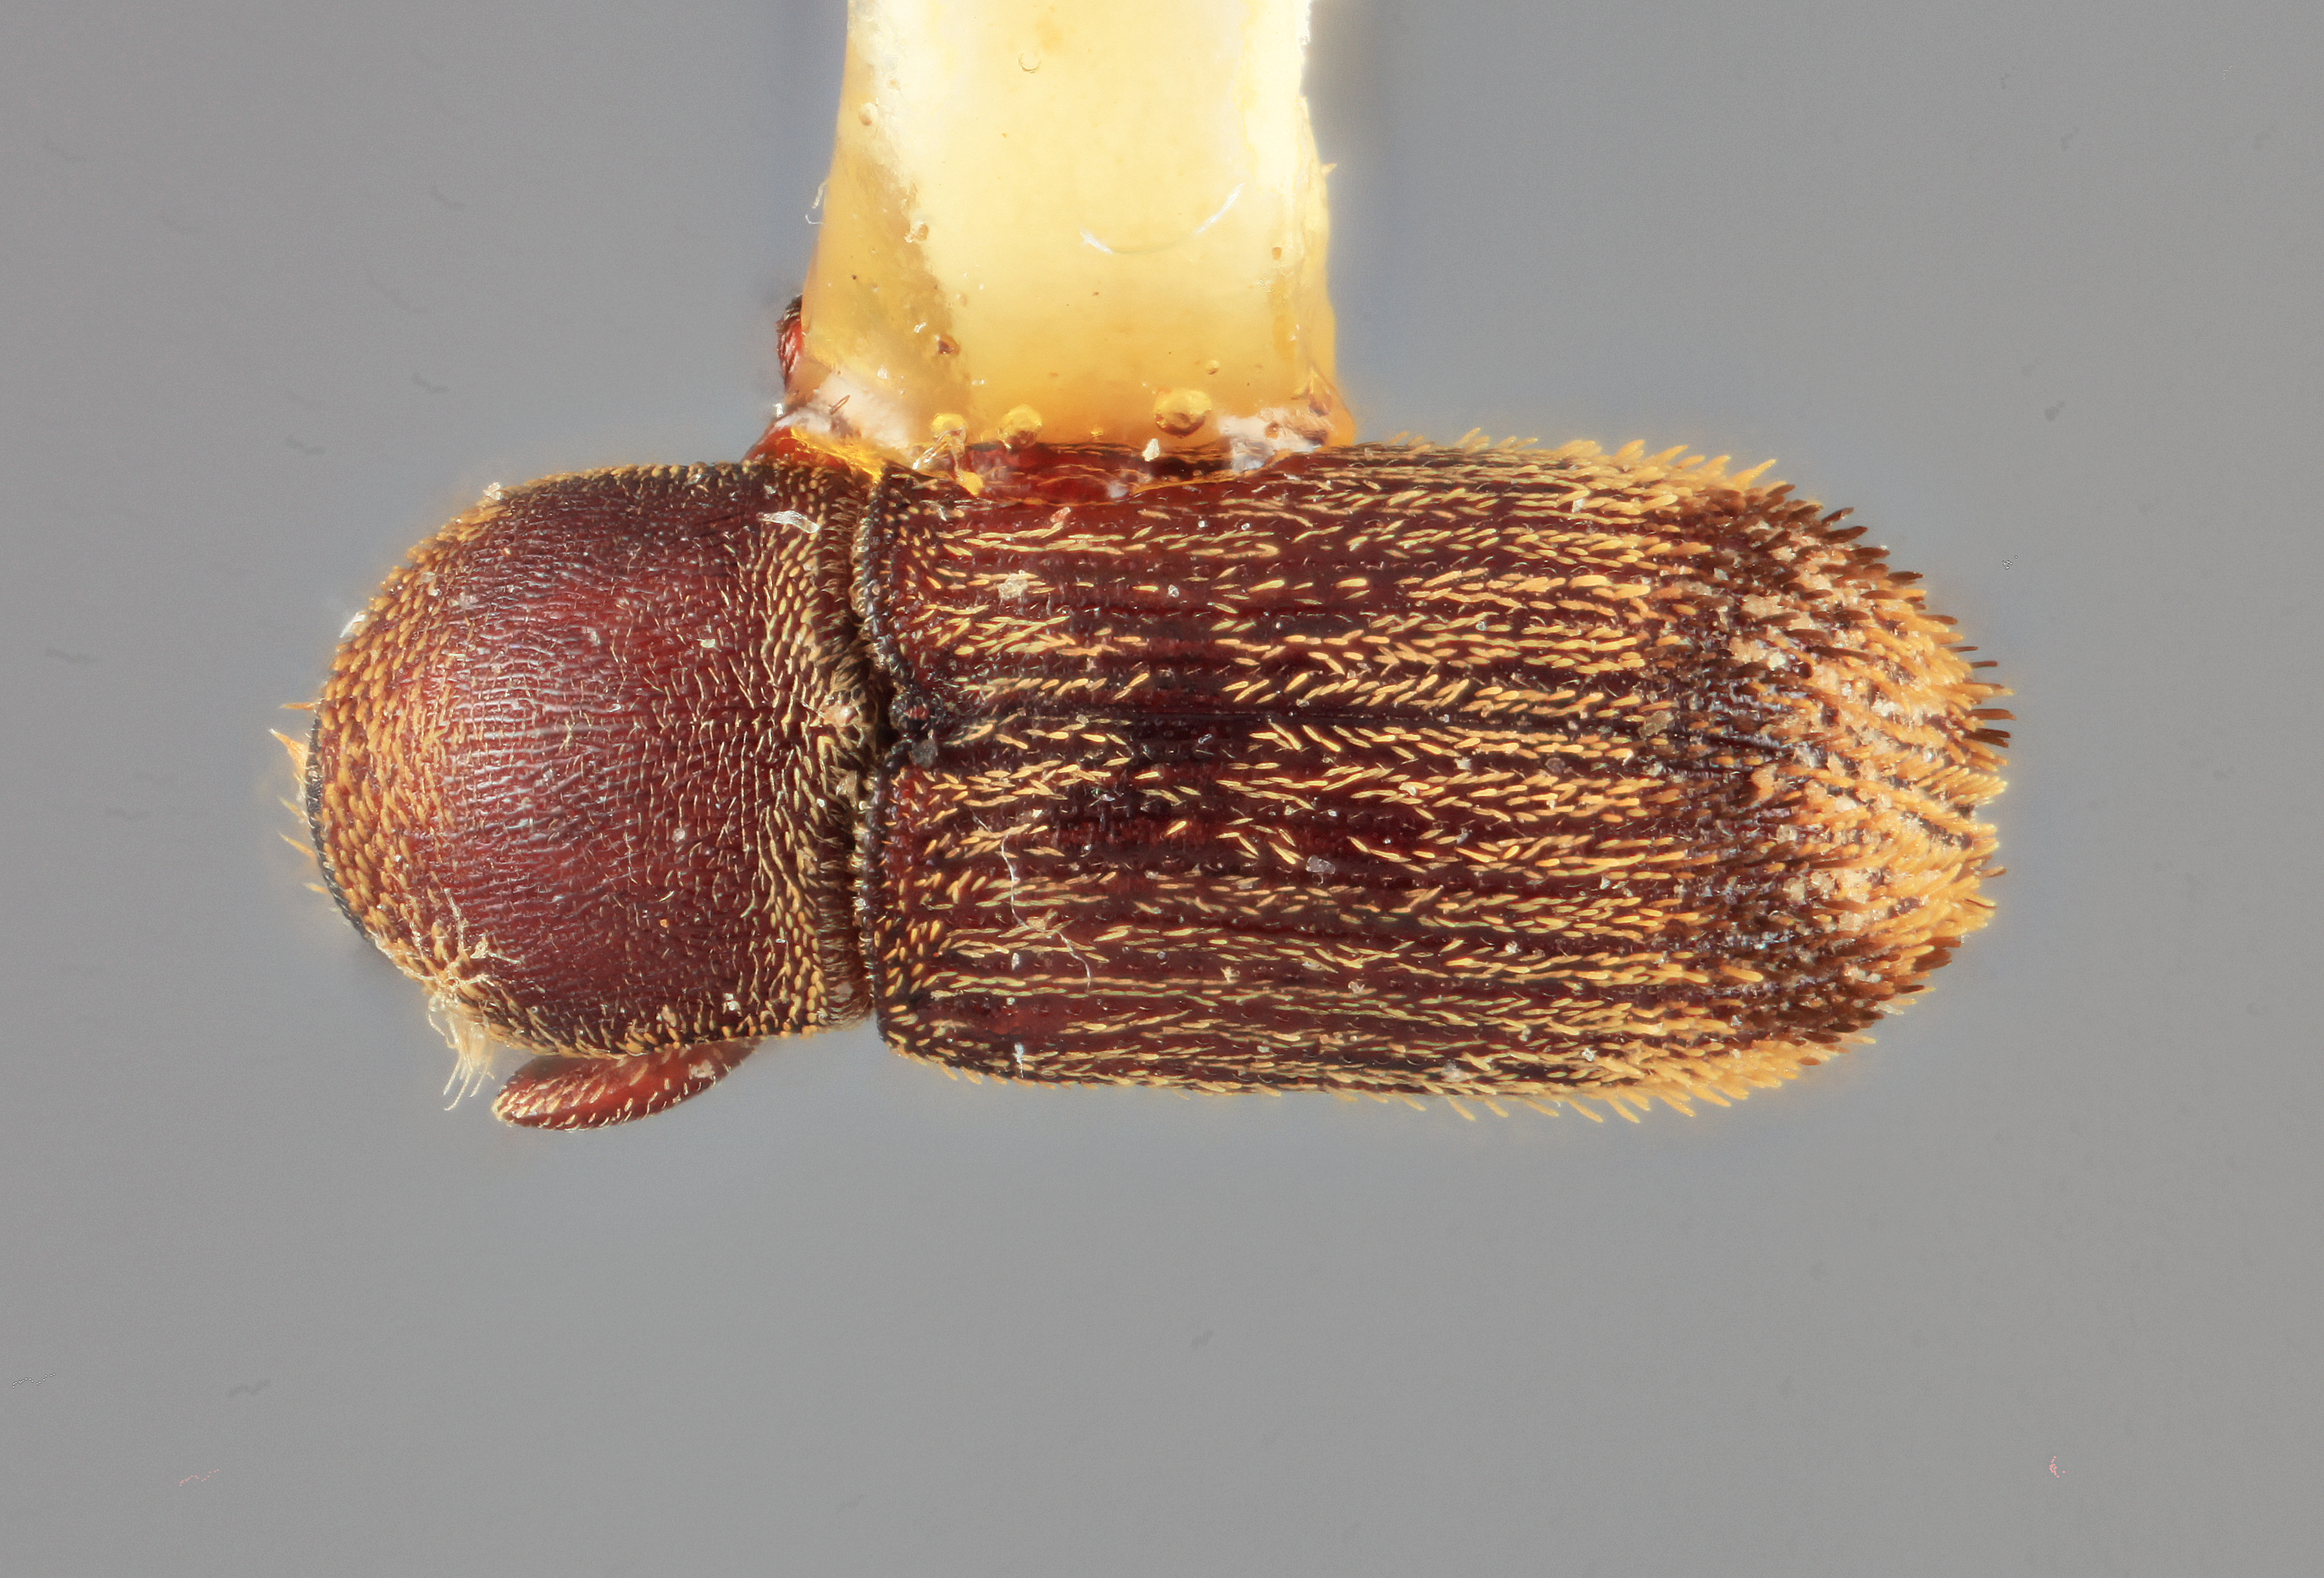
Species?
Cnesinus minitropis
